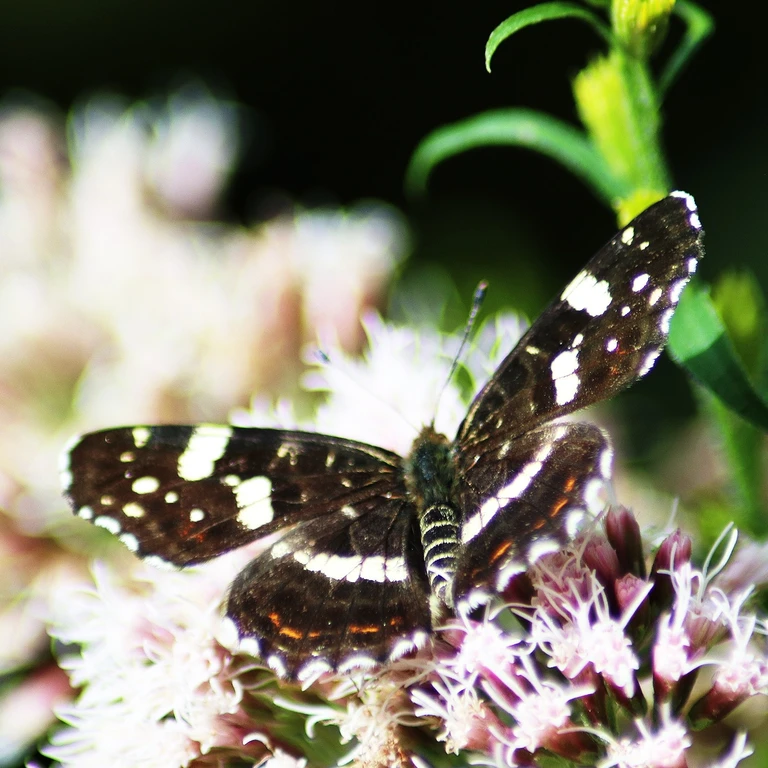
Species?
Araschnia levana
